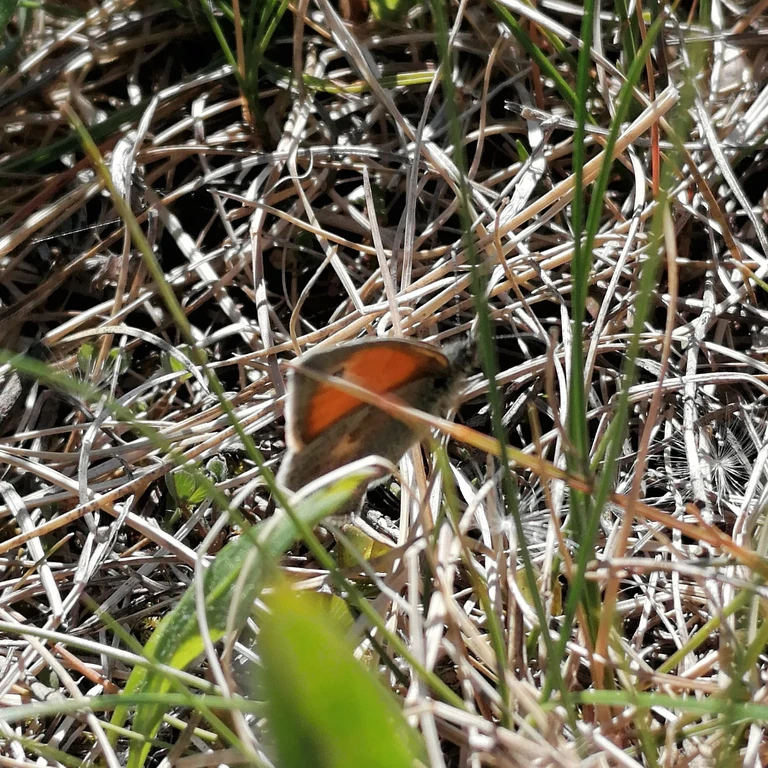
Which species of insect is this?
Coenonympha pamphilus
